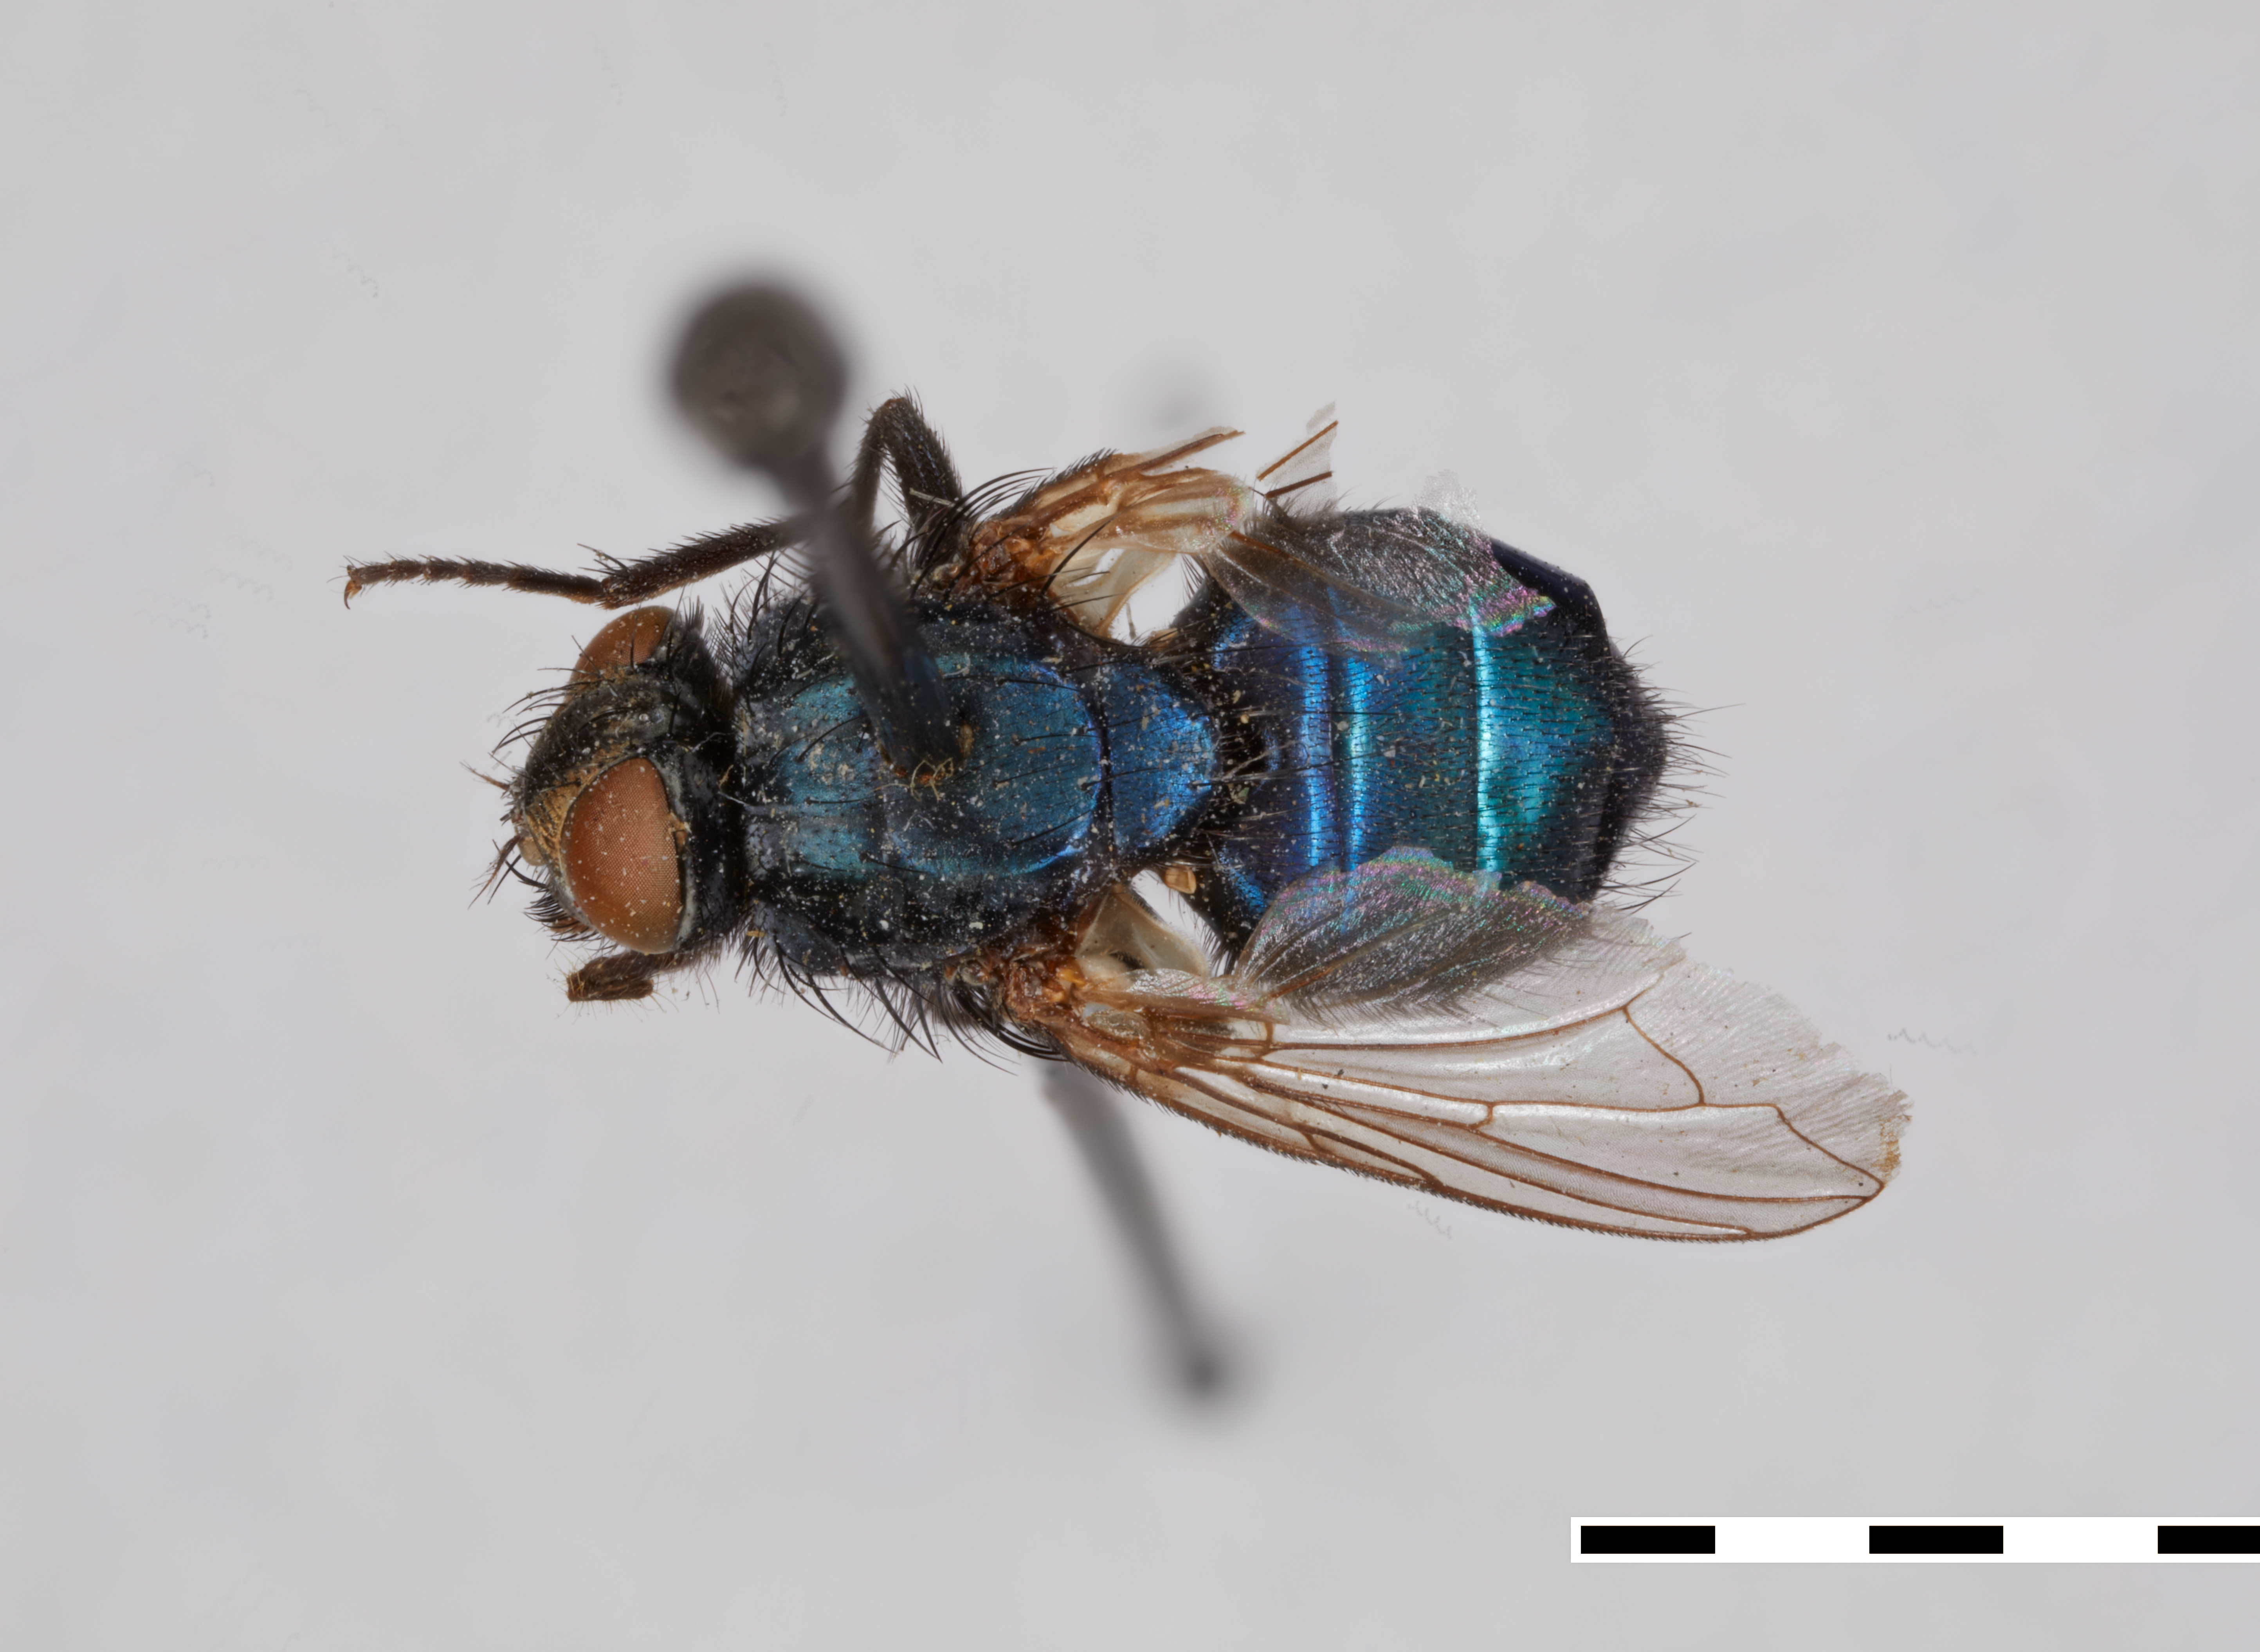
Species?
Apaulina sapphira
